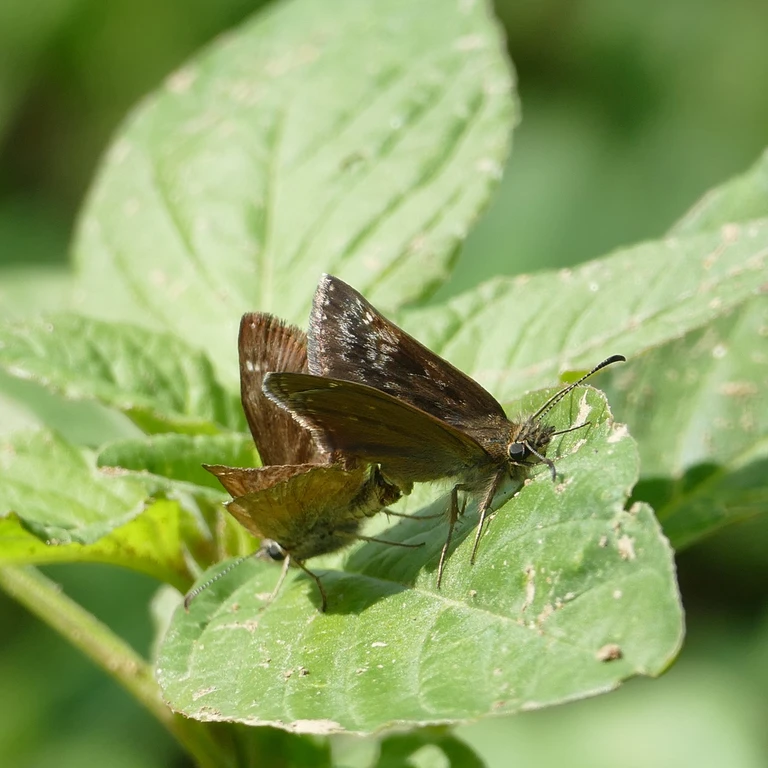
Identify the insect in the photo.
Erynnis tages
